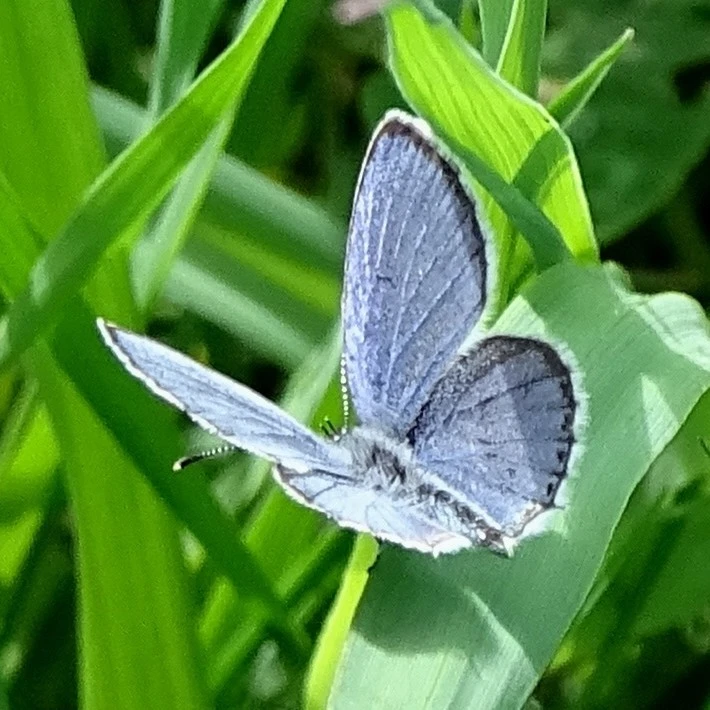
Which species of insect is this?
Cupido argiades (also Elkalyce argiades)
